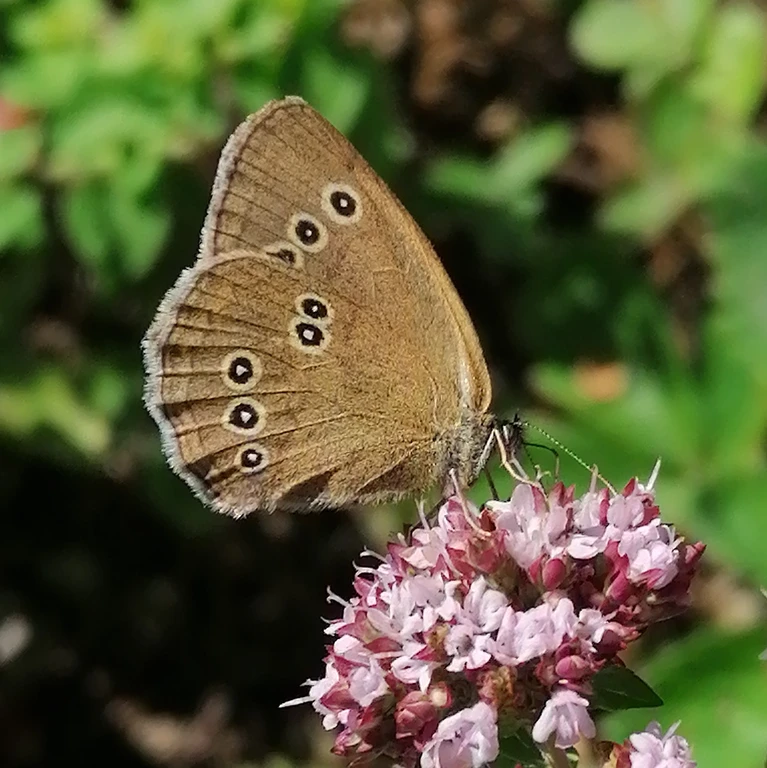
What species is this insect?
Aphantopus hyperantus
